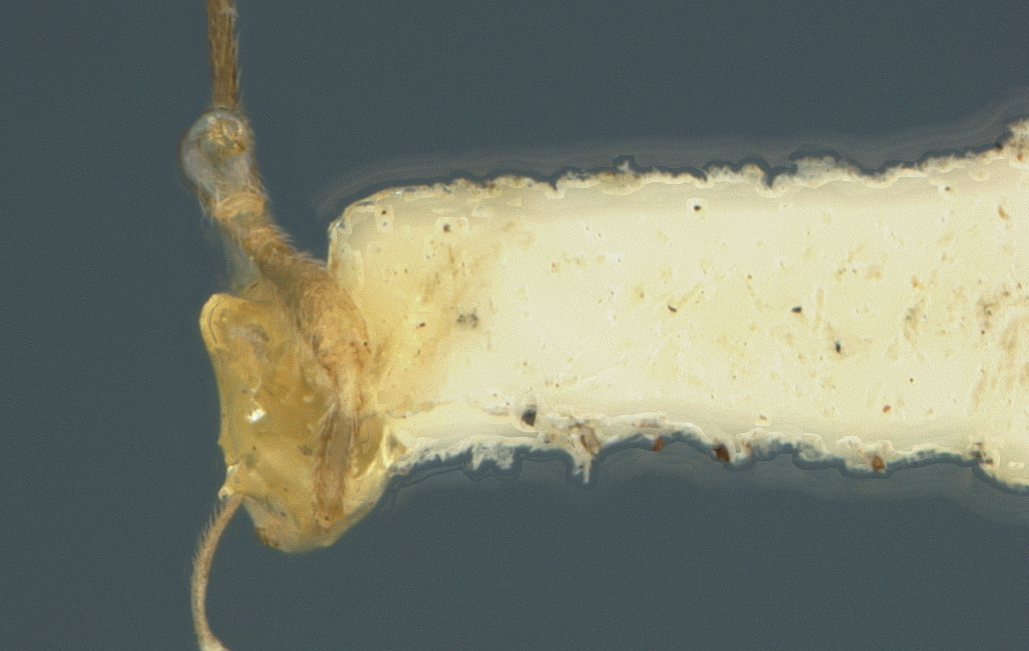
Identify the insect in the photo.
Monolexis manilensis
